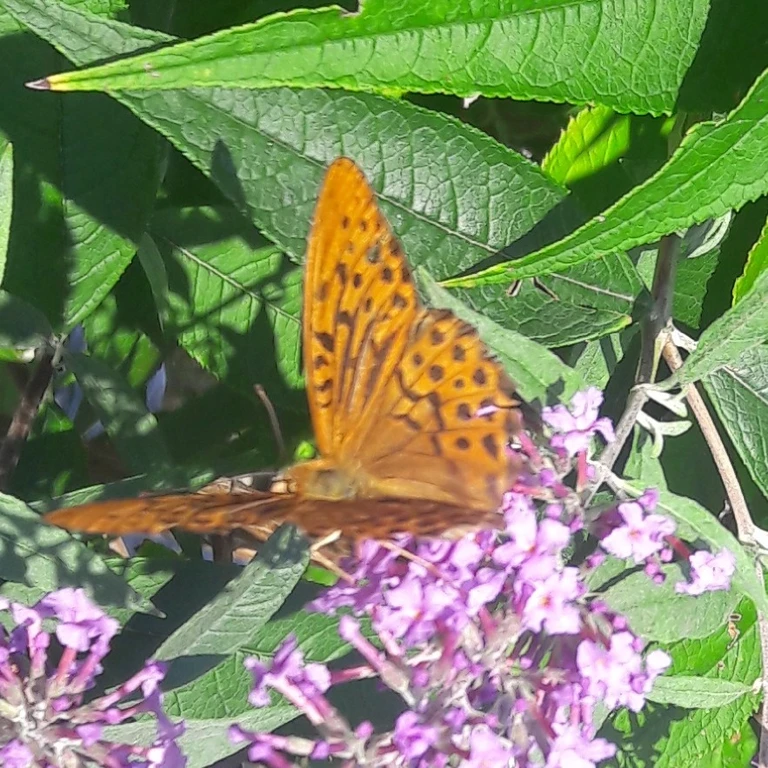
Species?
Argynnis paphia
